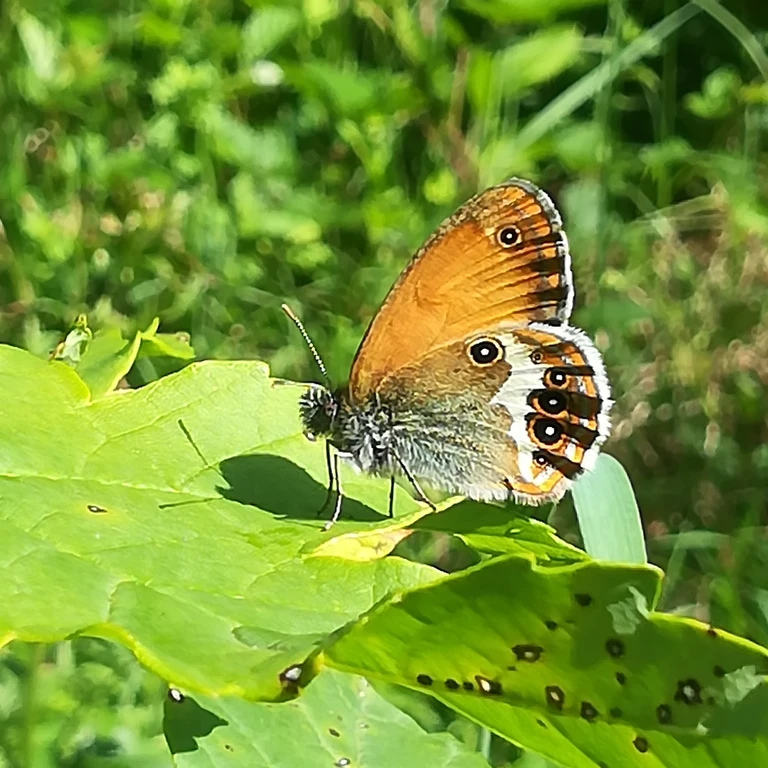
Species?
Coenonympha arcania
